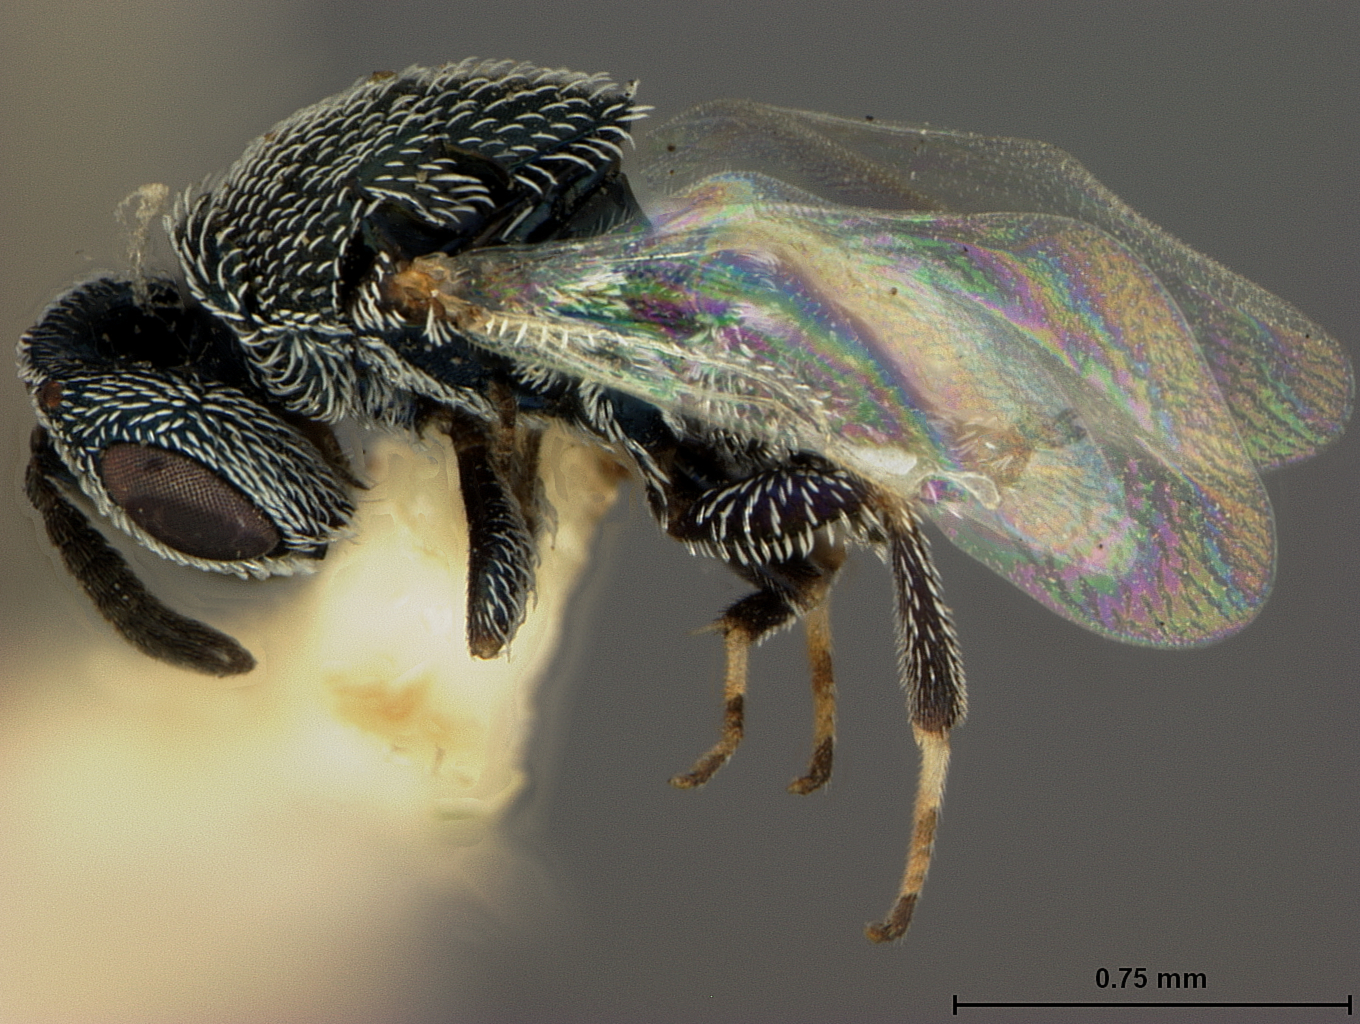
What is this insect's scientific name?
Eutrichosoma albipes
